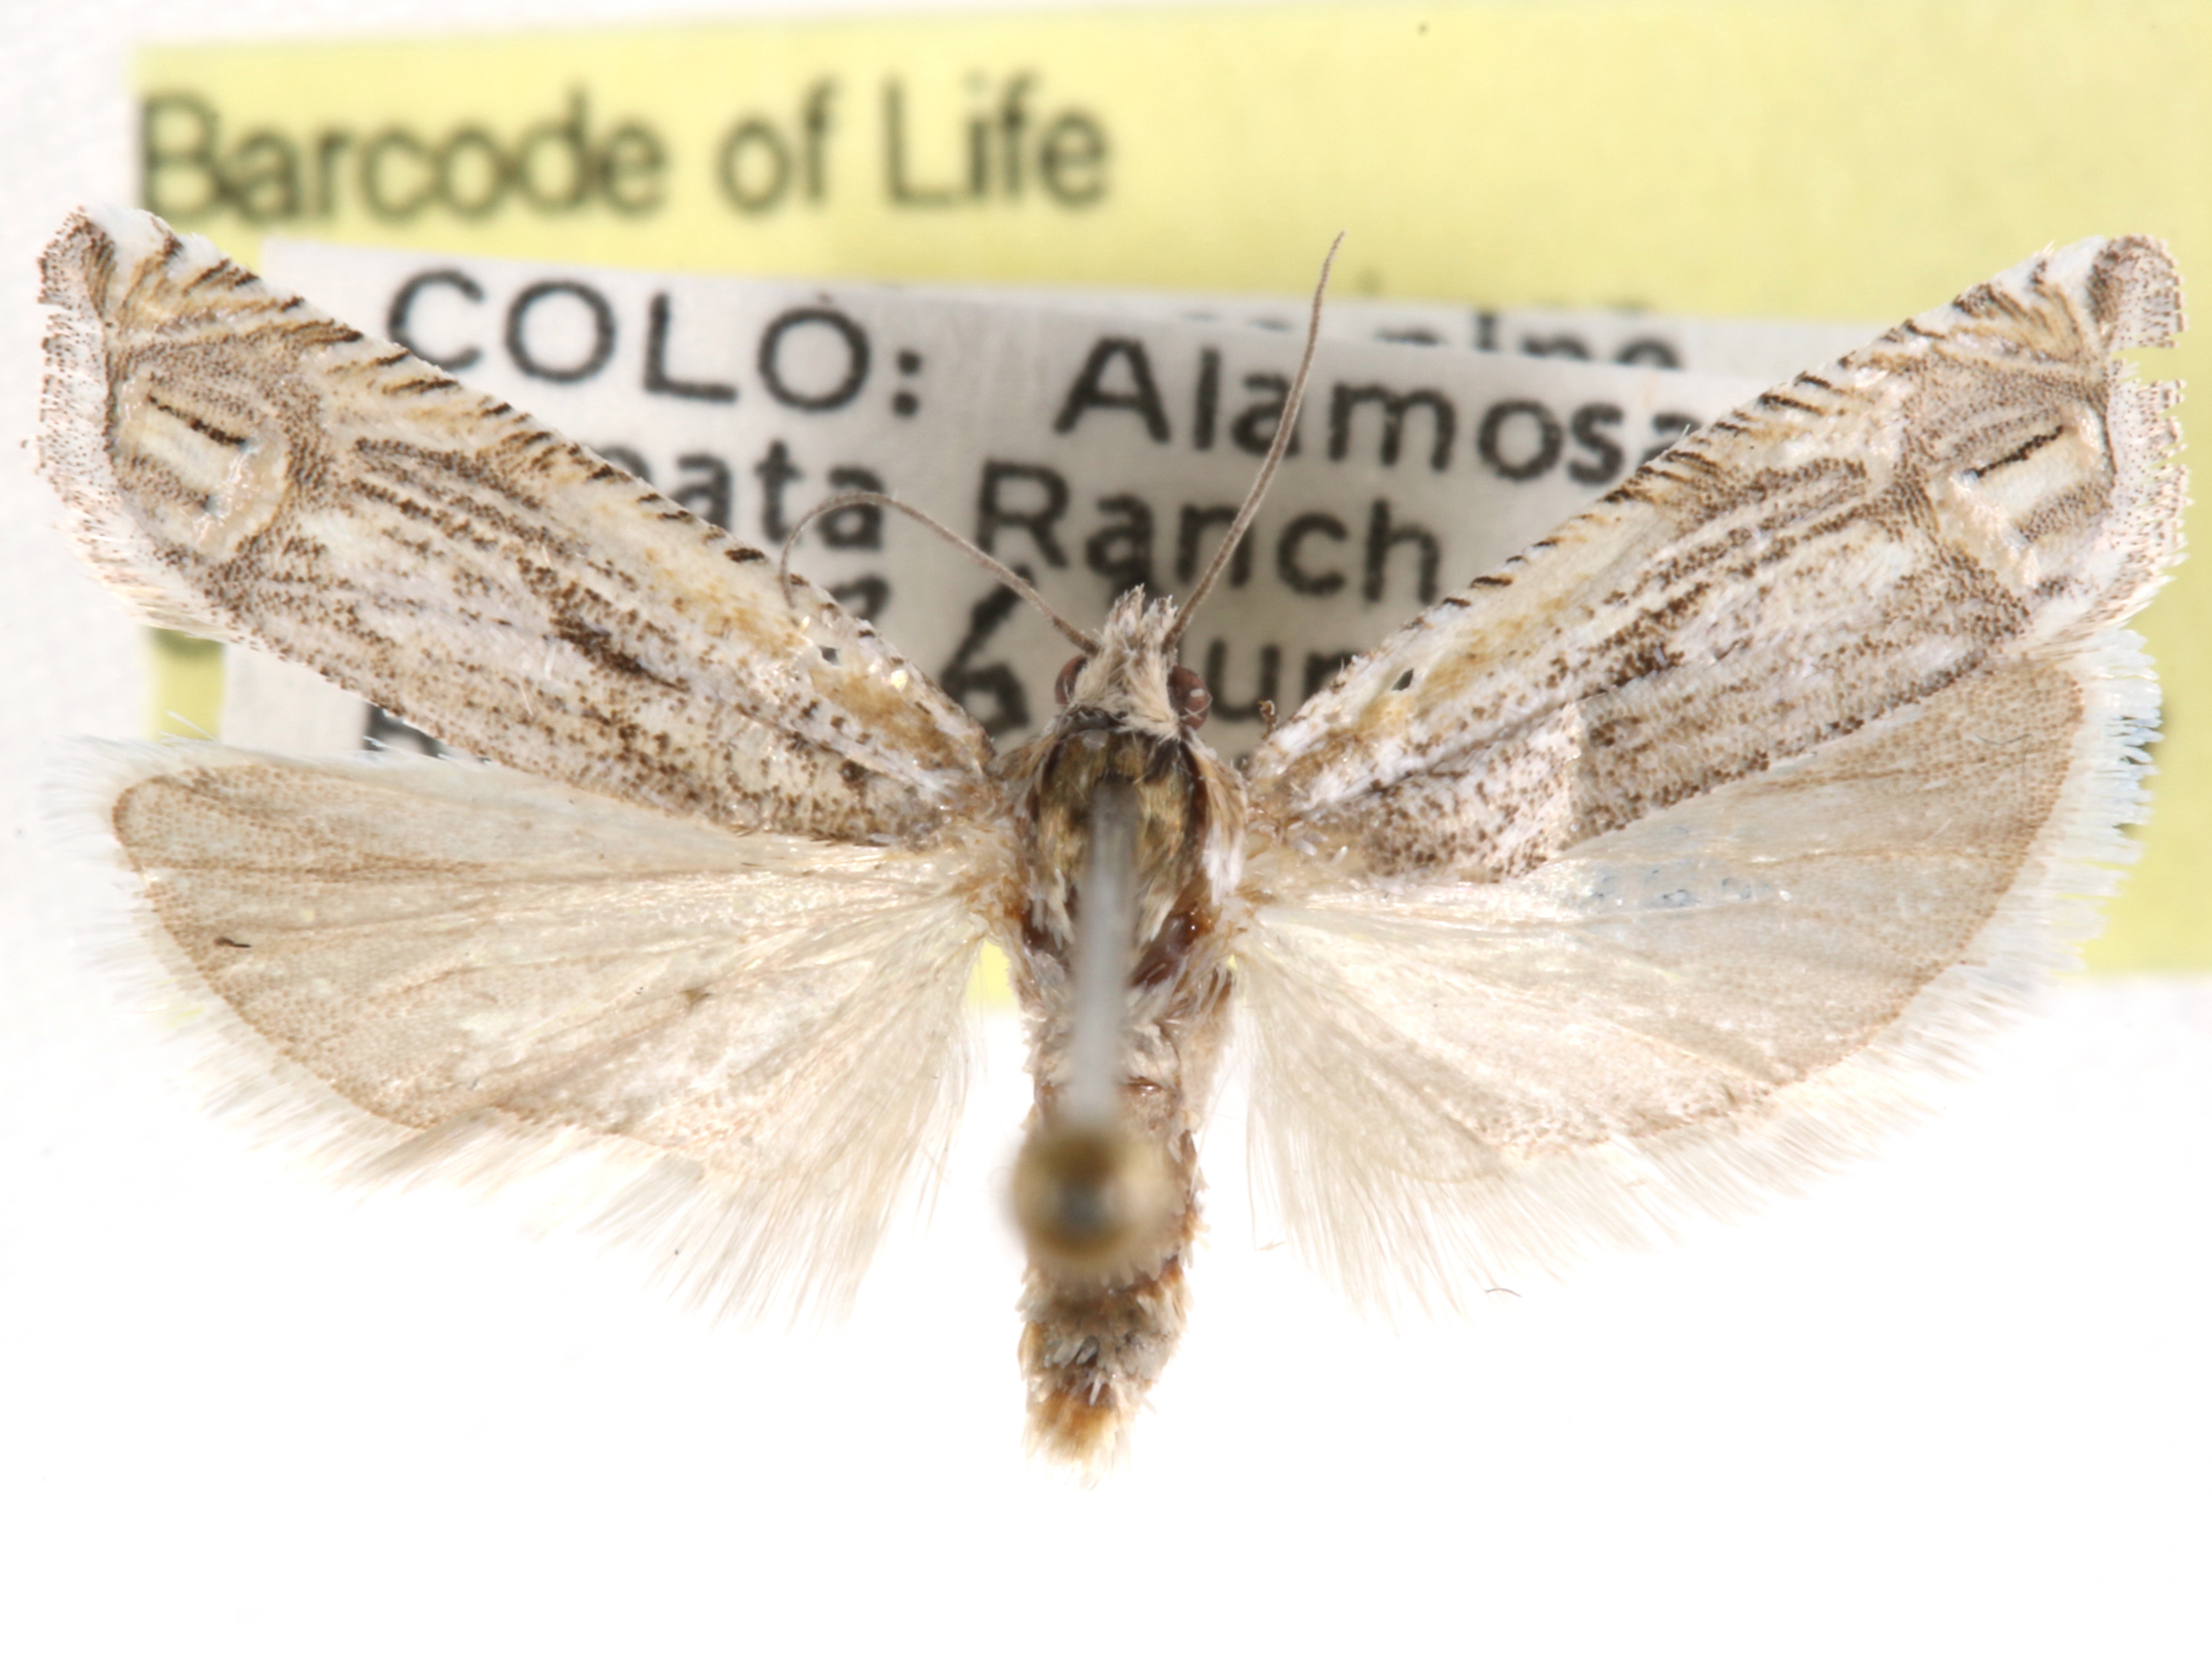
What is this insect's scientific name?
Eucosma migratana
